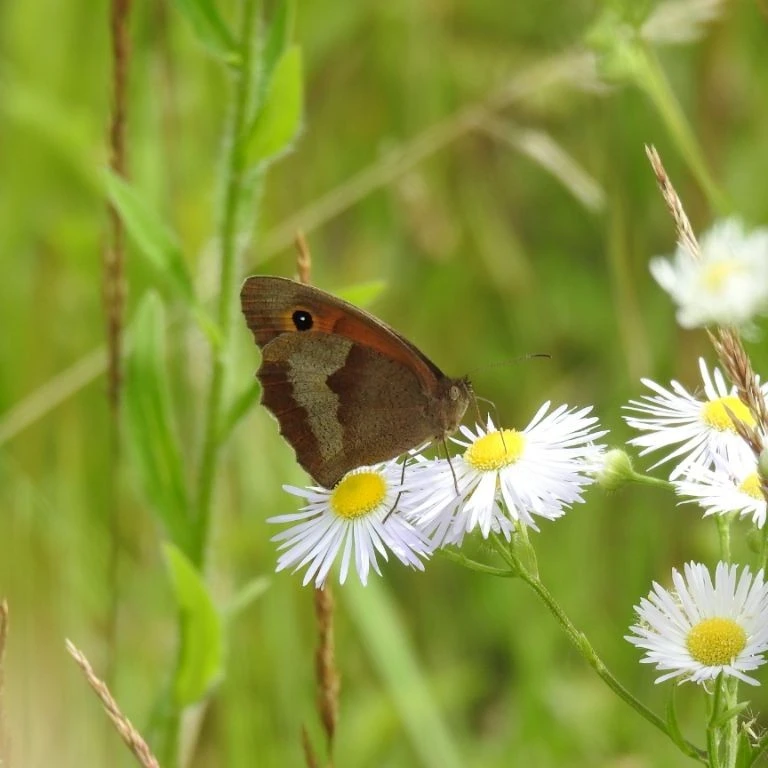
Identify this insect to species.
Maniola jurtina
